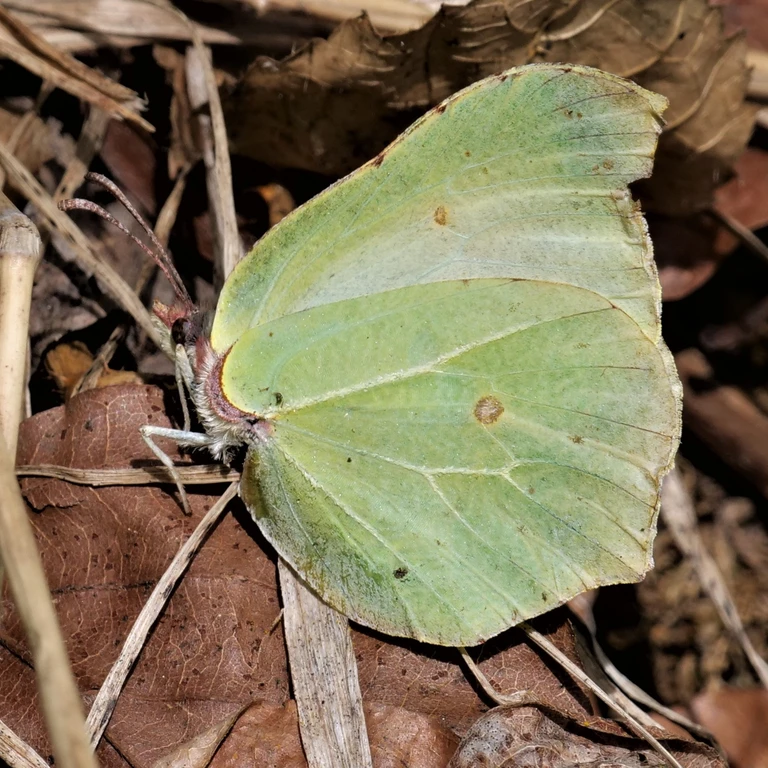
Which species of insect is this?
Gonepteryx rhamni
